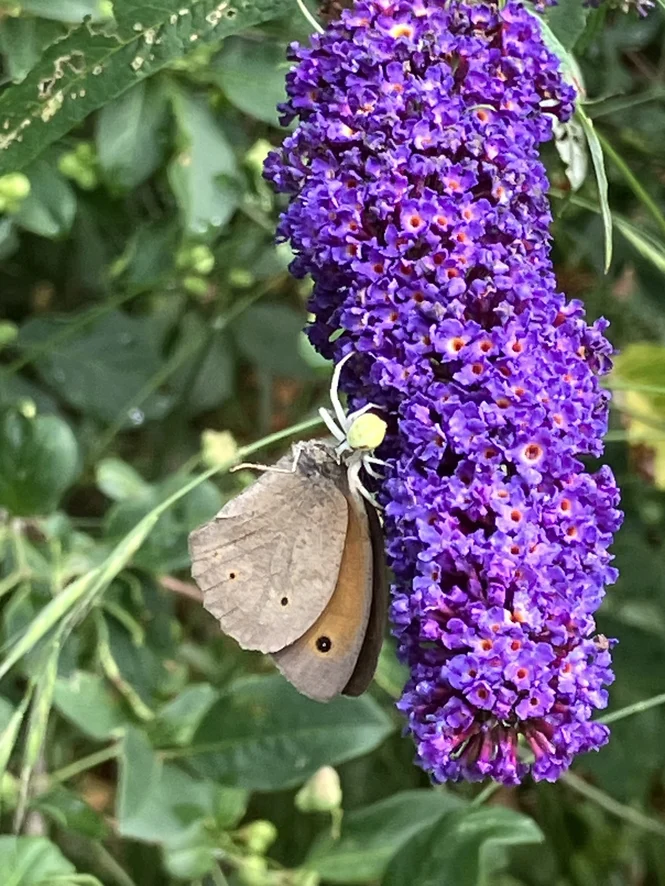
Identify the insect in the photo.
Maniola jurtina
